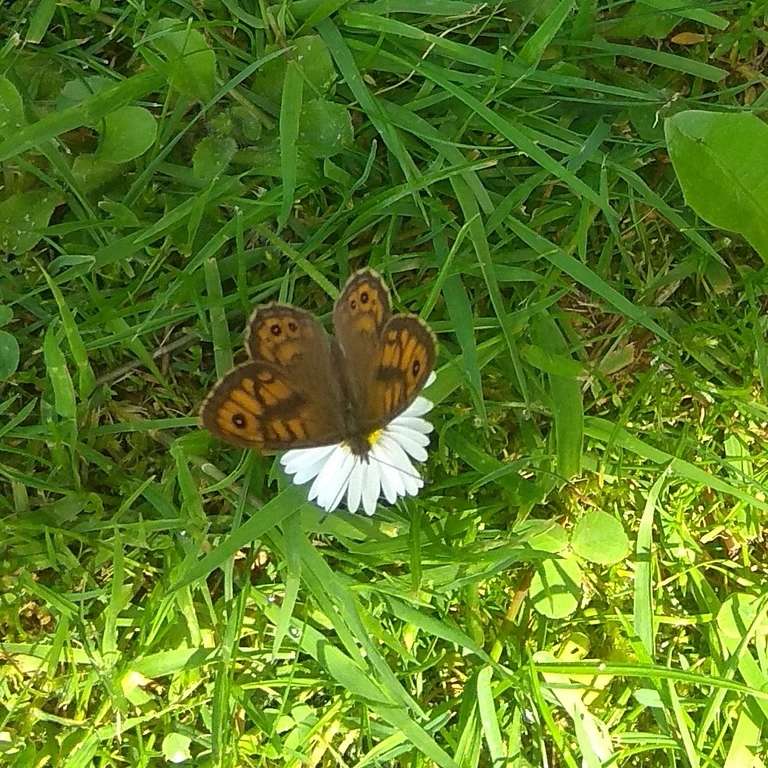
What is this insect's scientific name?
Lasiommata megera (also Pararge megera)
